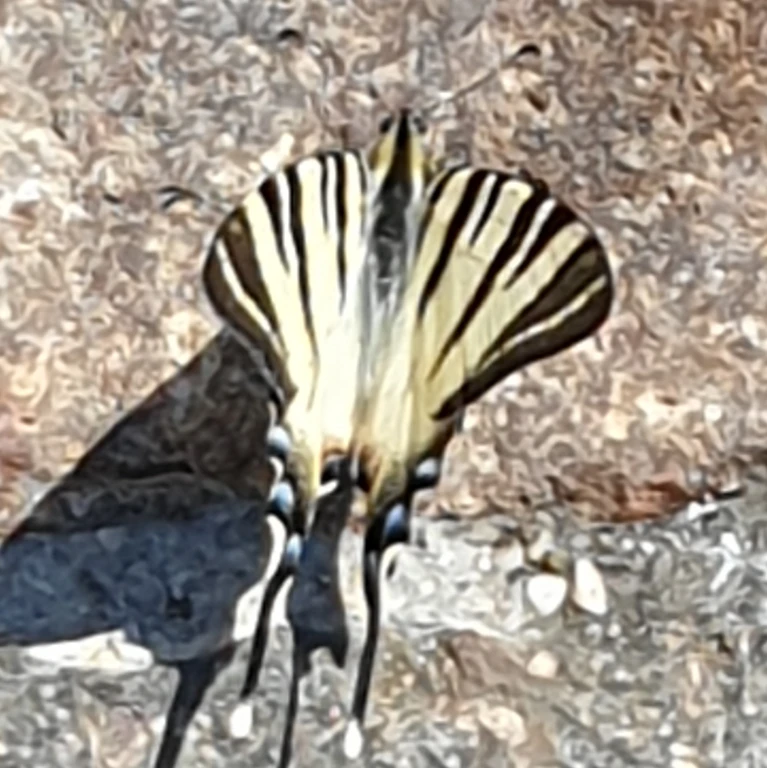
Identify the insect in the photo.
Iphiclides podalirius
